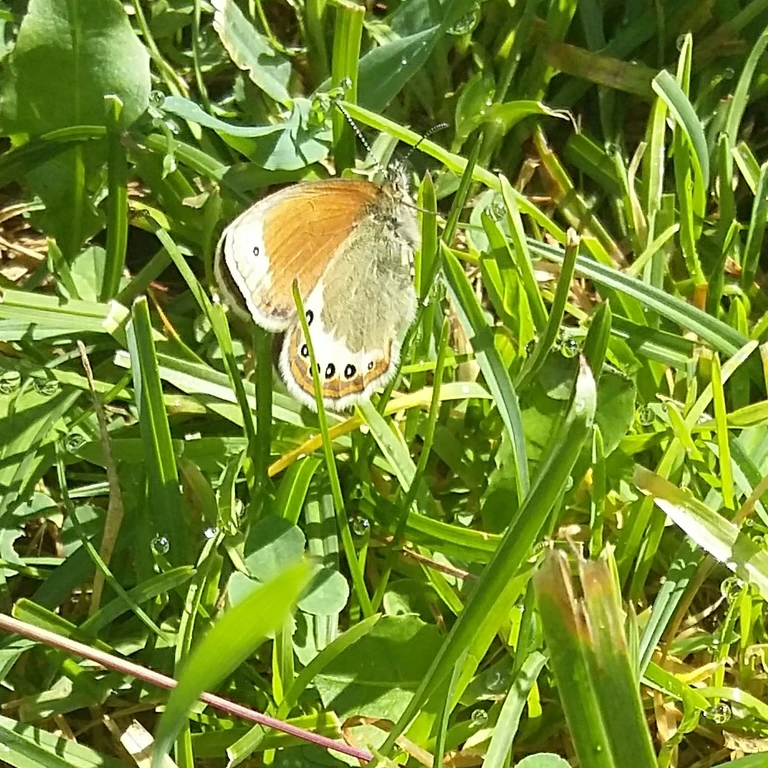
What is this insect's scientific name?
Coenonympha gardetta
